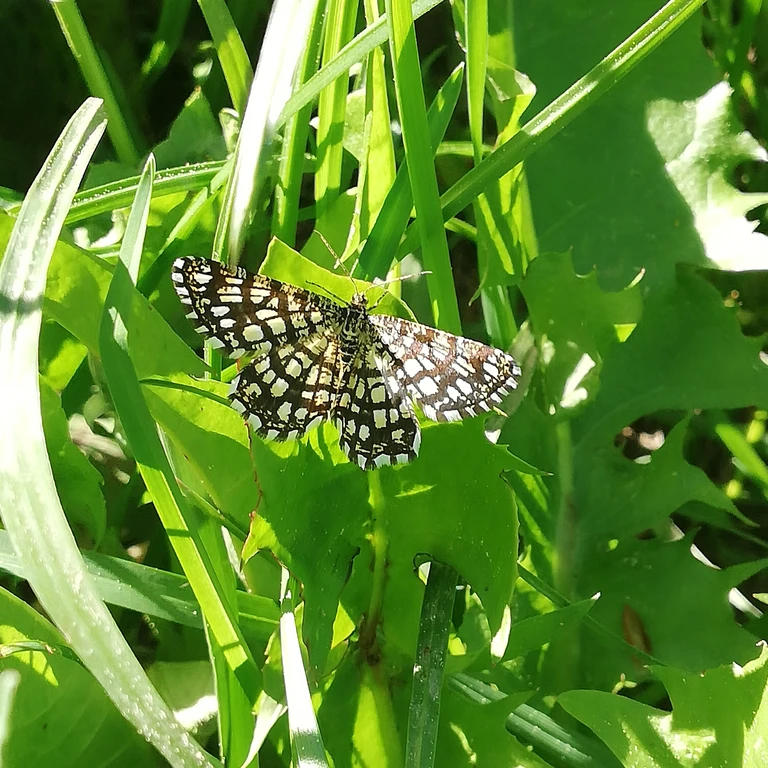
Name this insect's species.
Chiasmia clathrata
